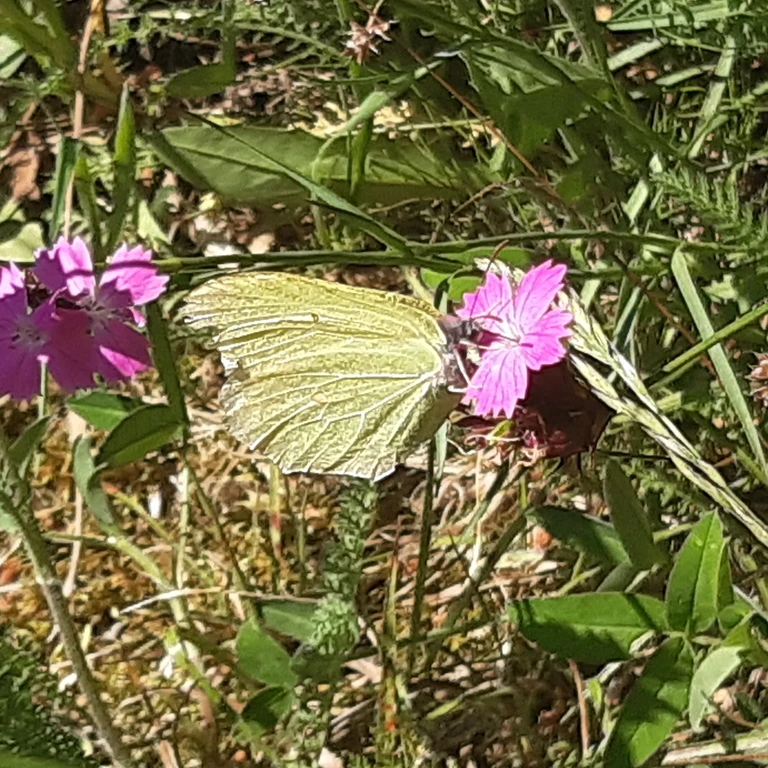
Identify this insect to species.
Gonepteryx rhamni
